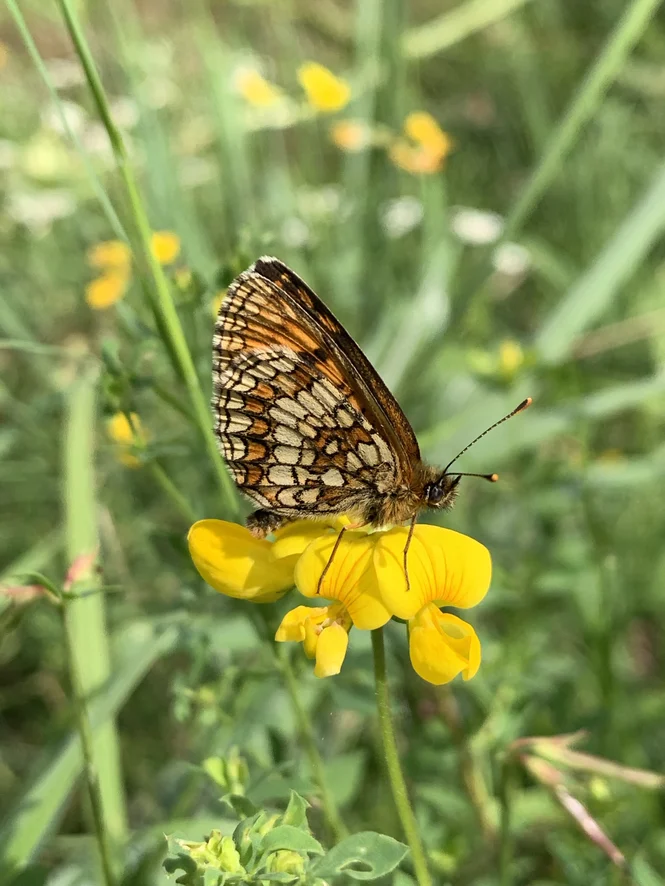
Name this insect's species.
Melitaea athalia
